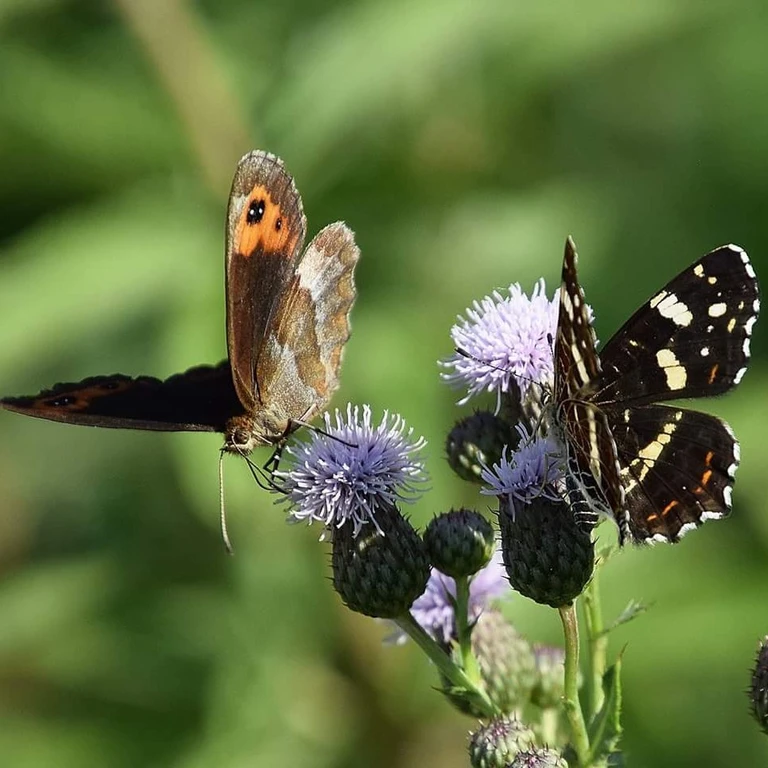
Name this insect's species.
Araschnia levana
